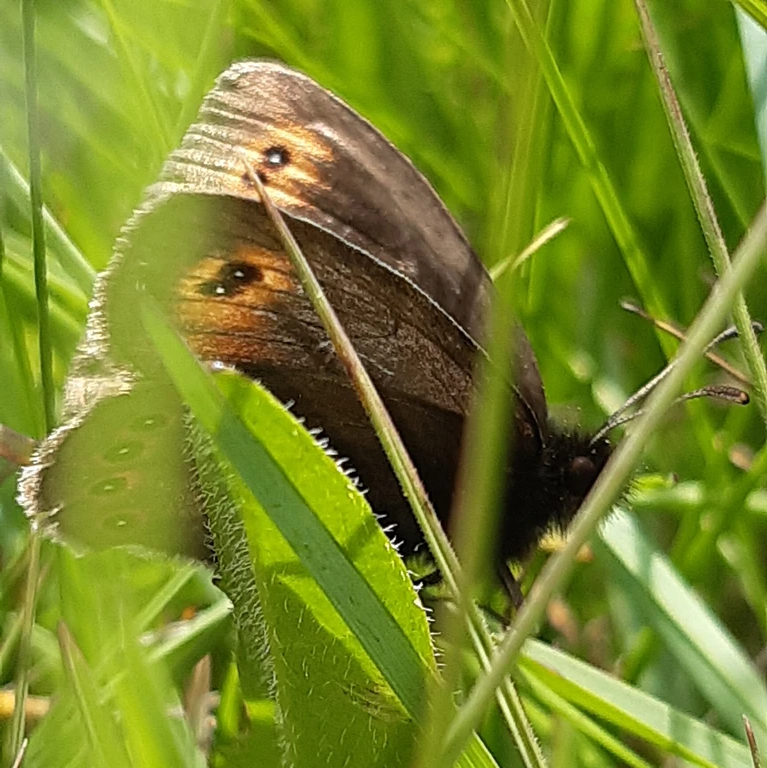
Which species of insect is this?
Erebia oeme
